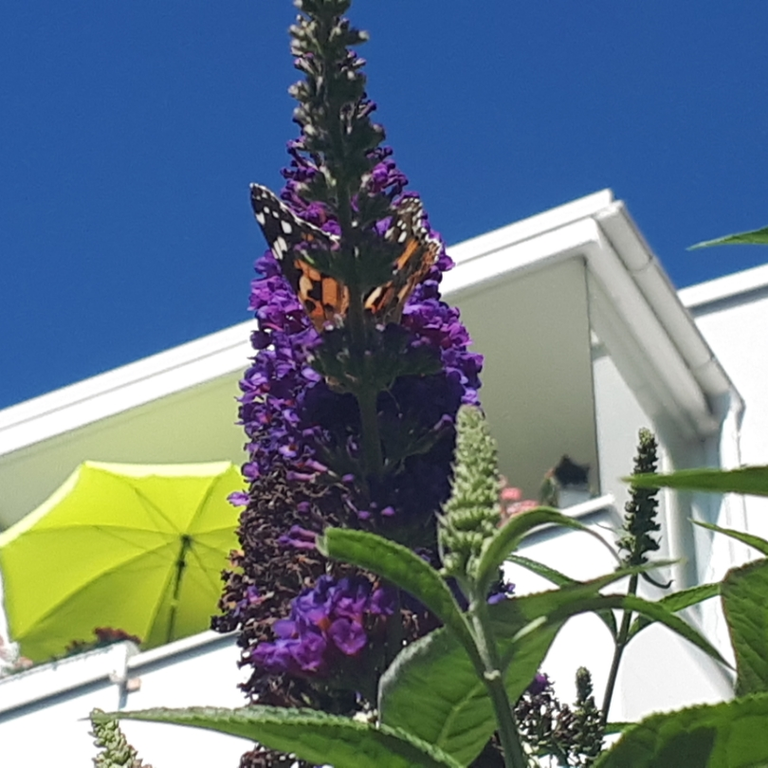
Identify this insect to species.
Vanessa cardui
